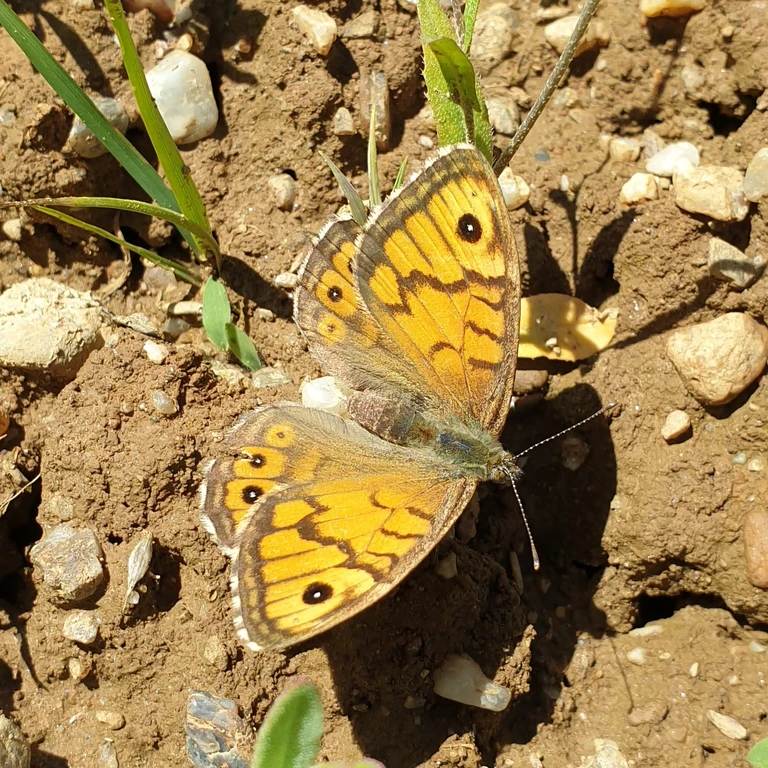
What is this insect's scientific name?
Lasiommata megera (also Pararge megera)
